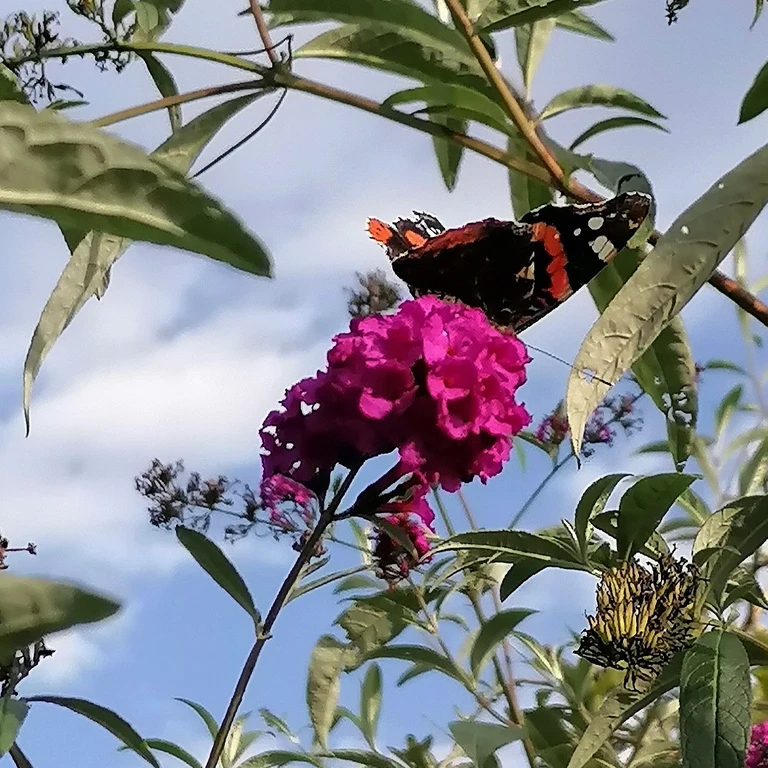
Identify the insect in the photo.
Vanessa atalanta
